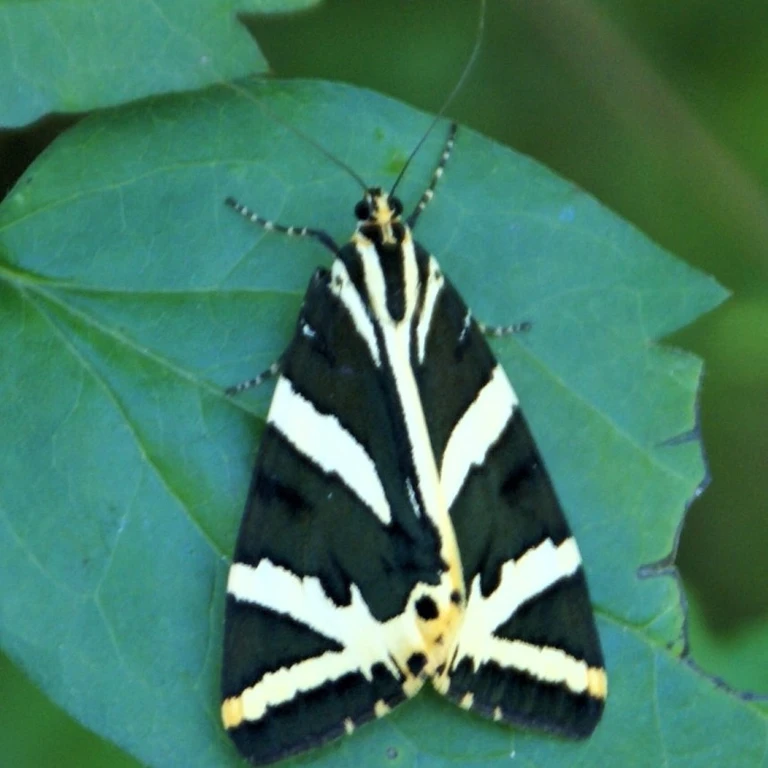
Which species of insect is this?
Euplagia quadripunctaria
